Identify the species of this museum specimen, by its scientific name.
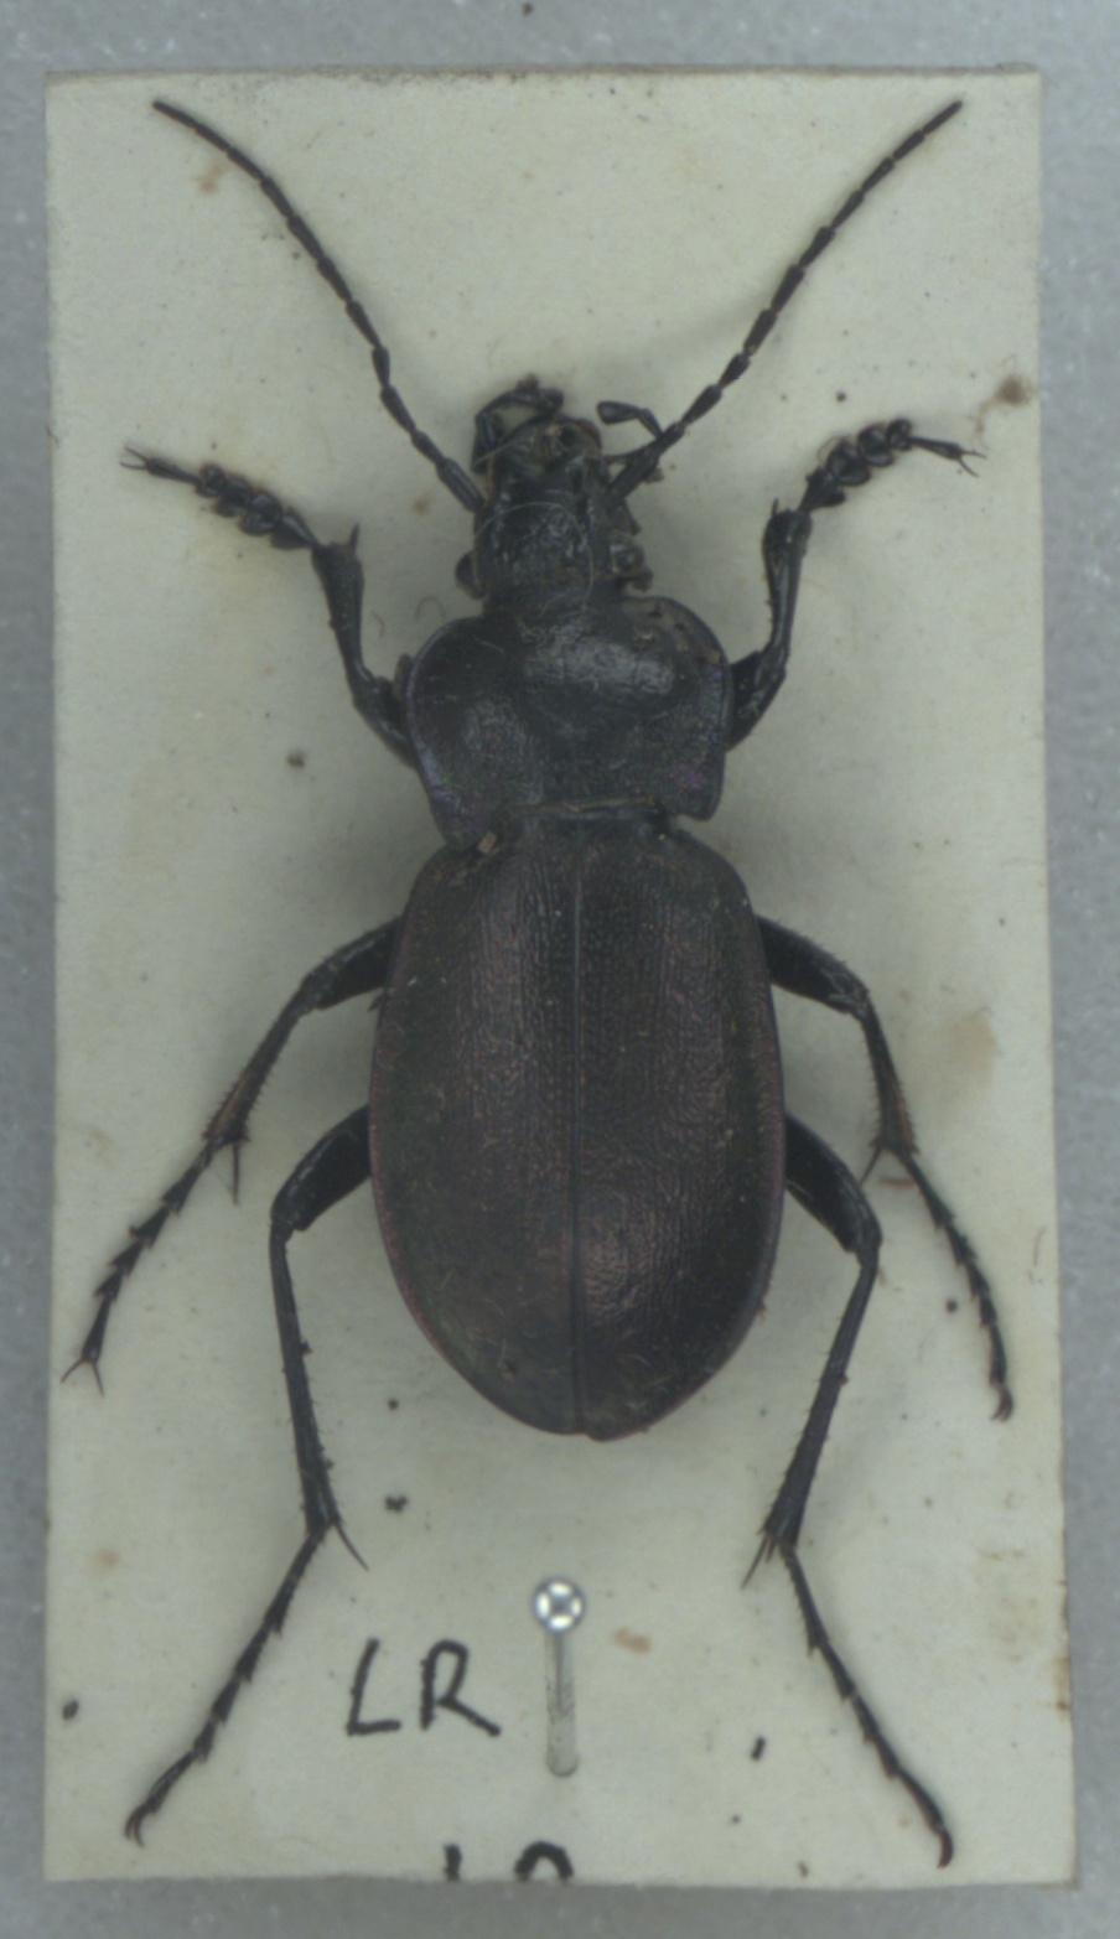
Carabus nemoralis
